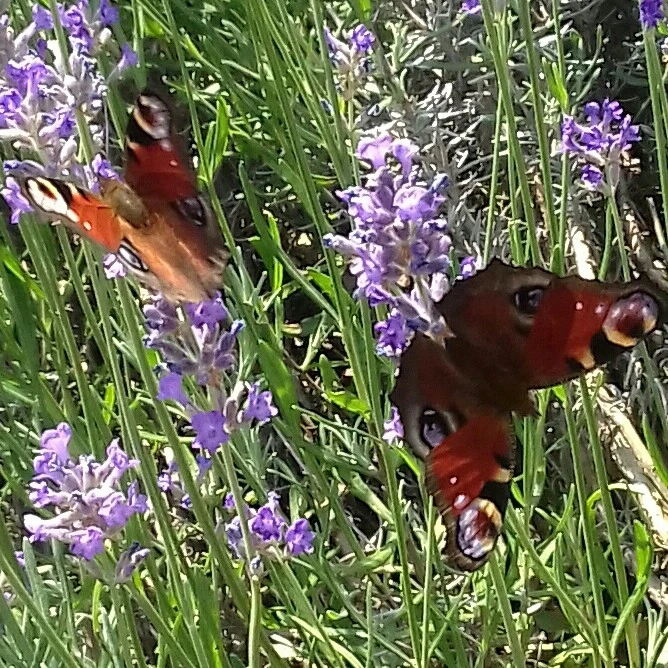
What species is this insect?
Aglais io
